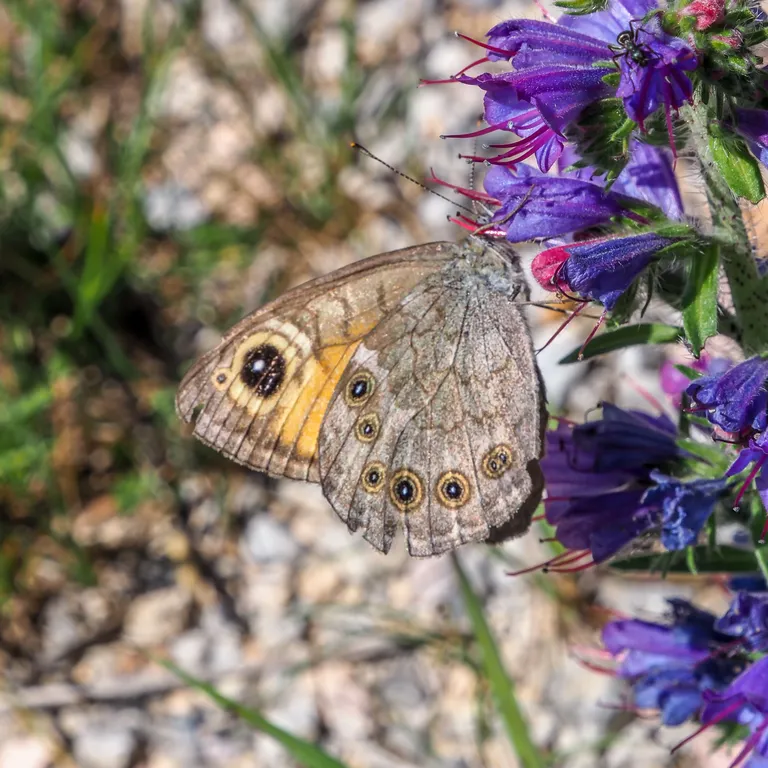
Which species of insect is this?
Lasiommata maera (also Pararge maera)
